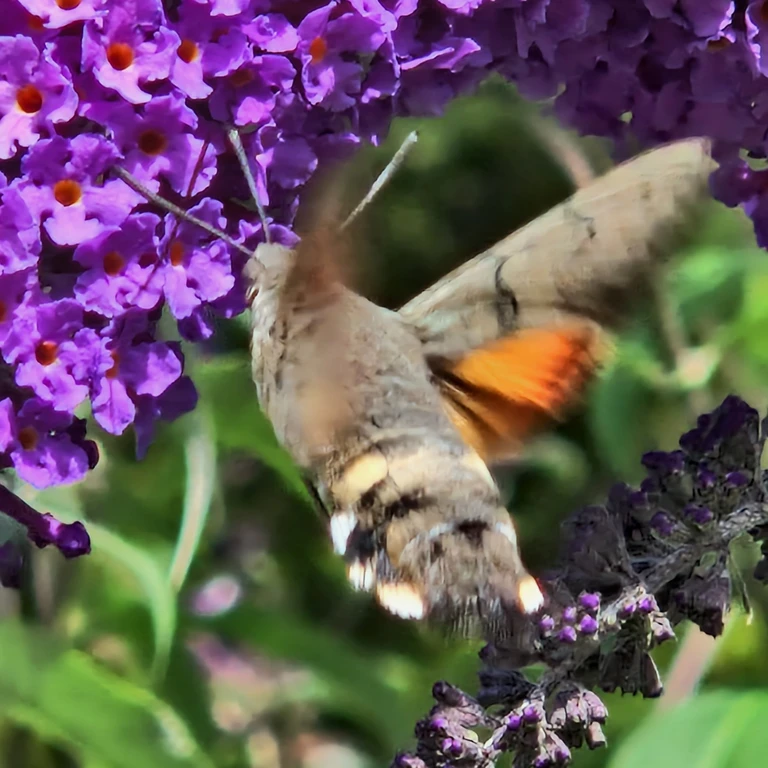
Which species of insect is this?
Macroglossum stellatarum
